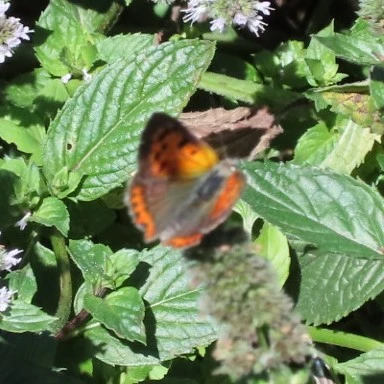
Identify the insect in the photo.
Lycaena phlaeas
